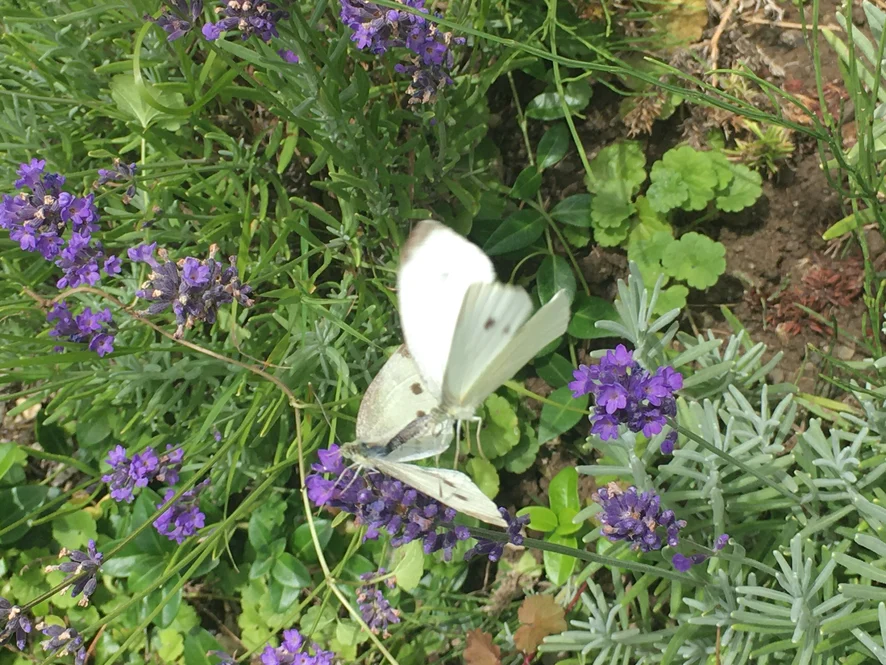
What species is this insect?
Pieris rapae
